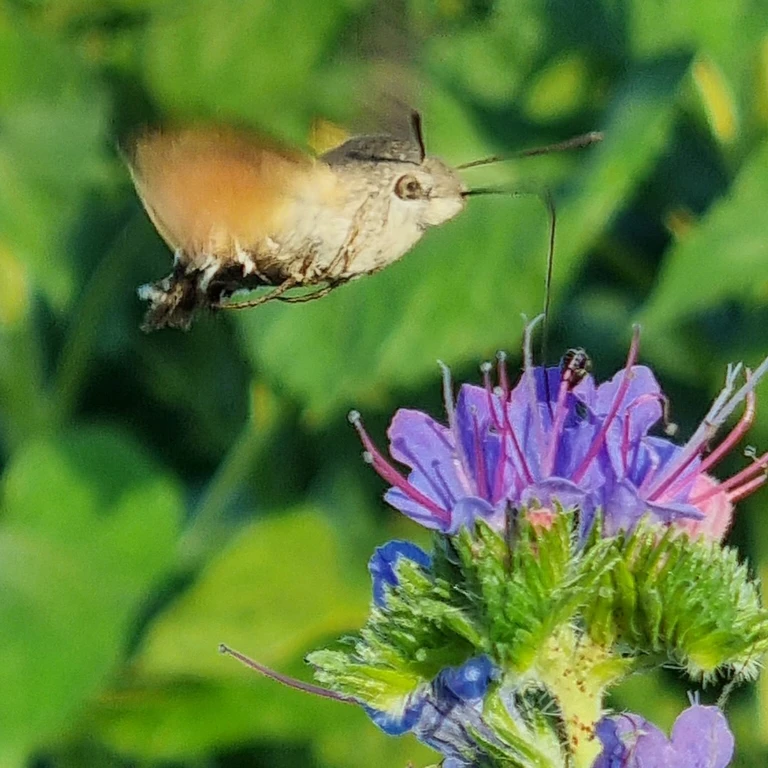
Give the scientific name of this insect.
Macroglossum stellatarum
